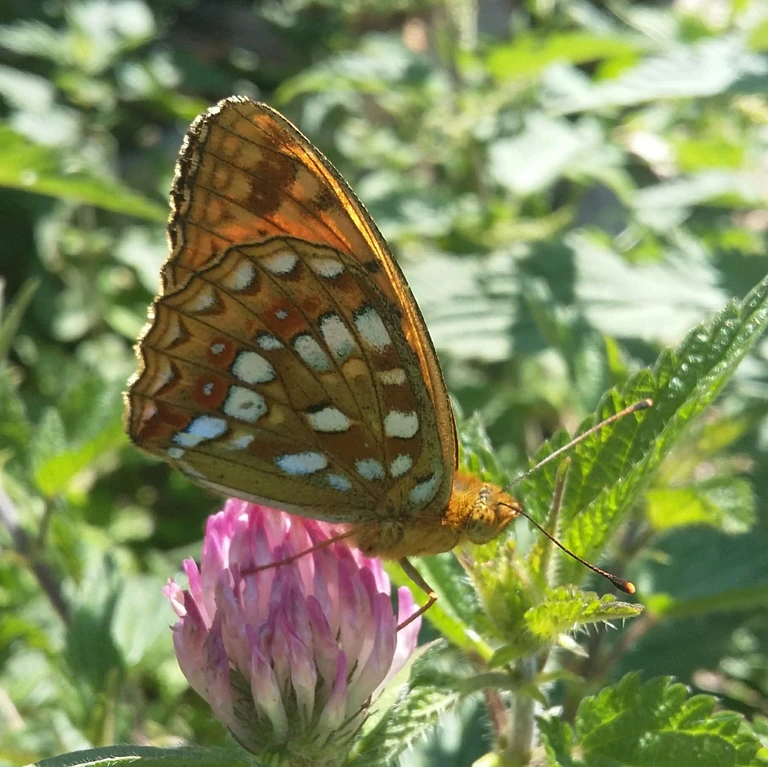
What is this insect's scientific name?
Fabriciana adippe
